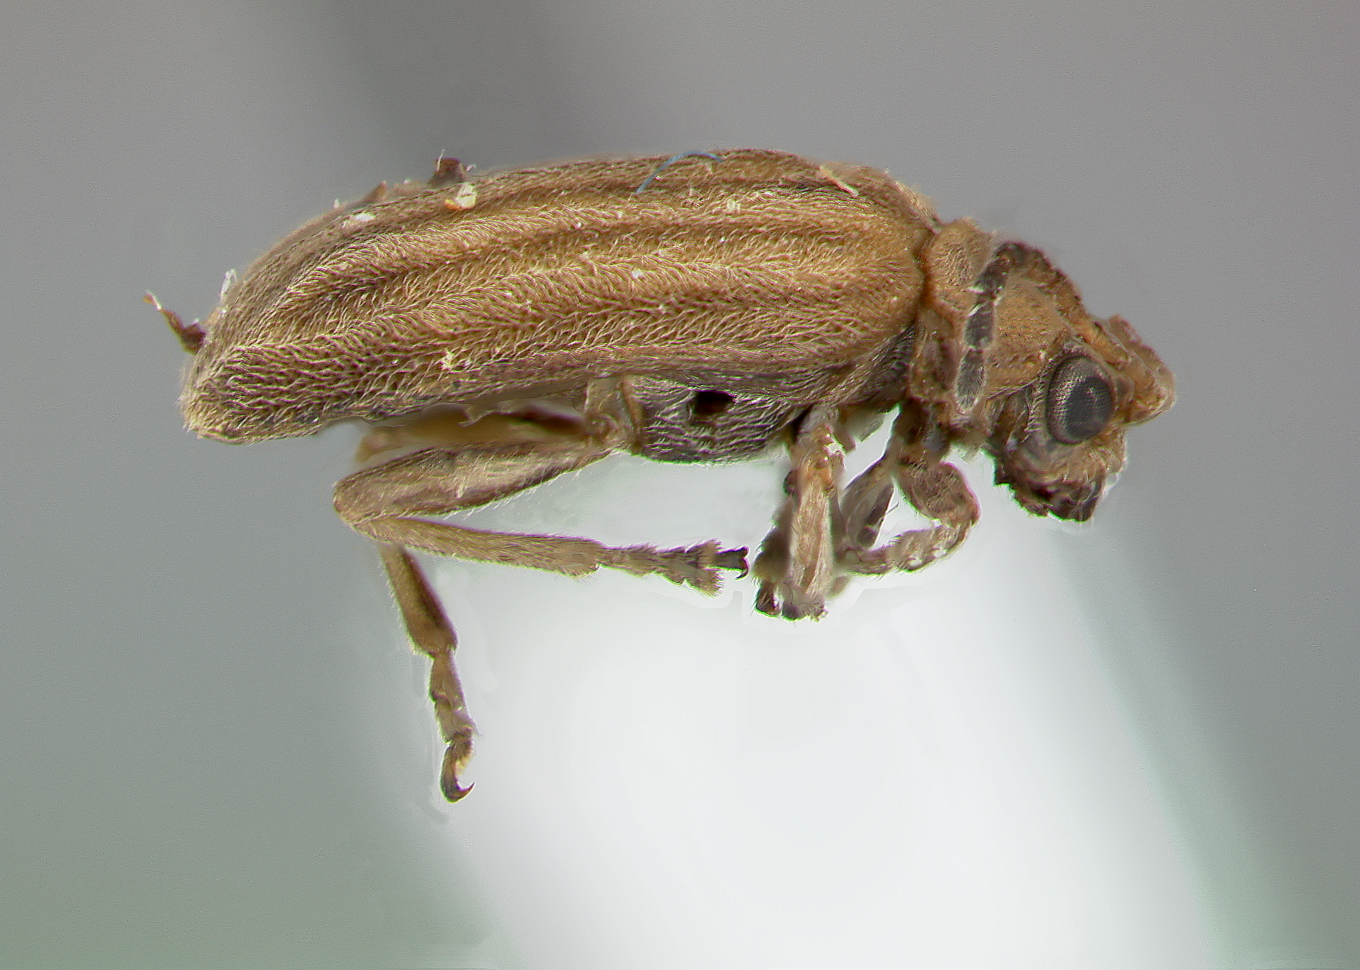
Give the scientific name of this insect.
Galerucella brevivittata
